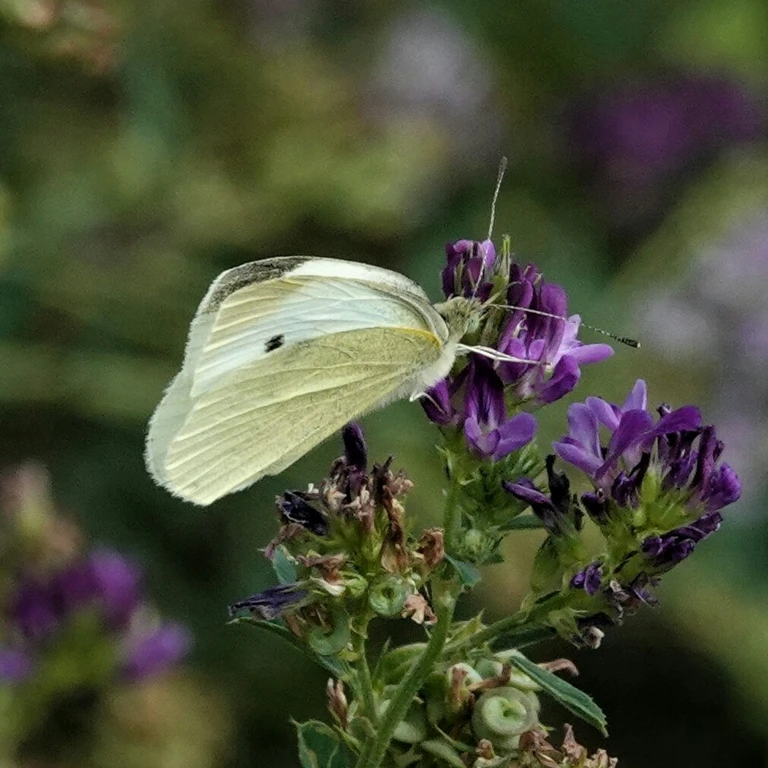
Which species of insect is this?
Pieris rapae
